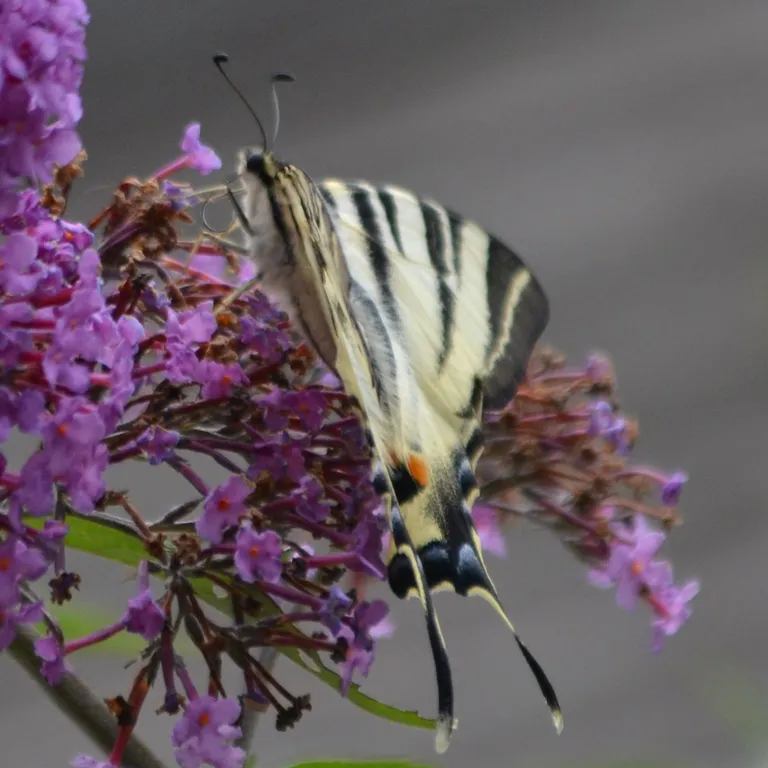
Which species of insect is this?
Iphiclides podalirius
